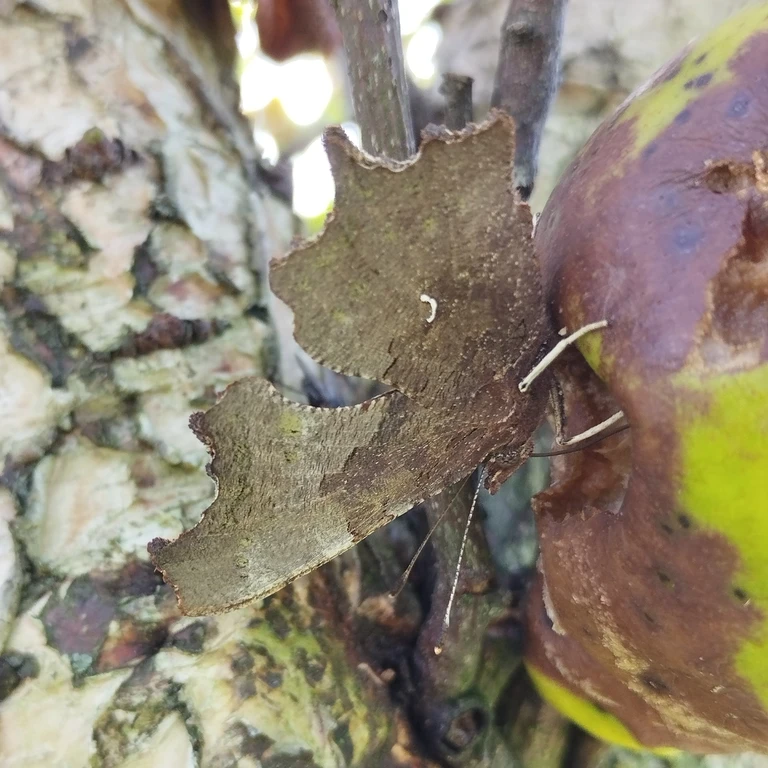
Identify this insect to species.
Polygonia c-album
